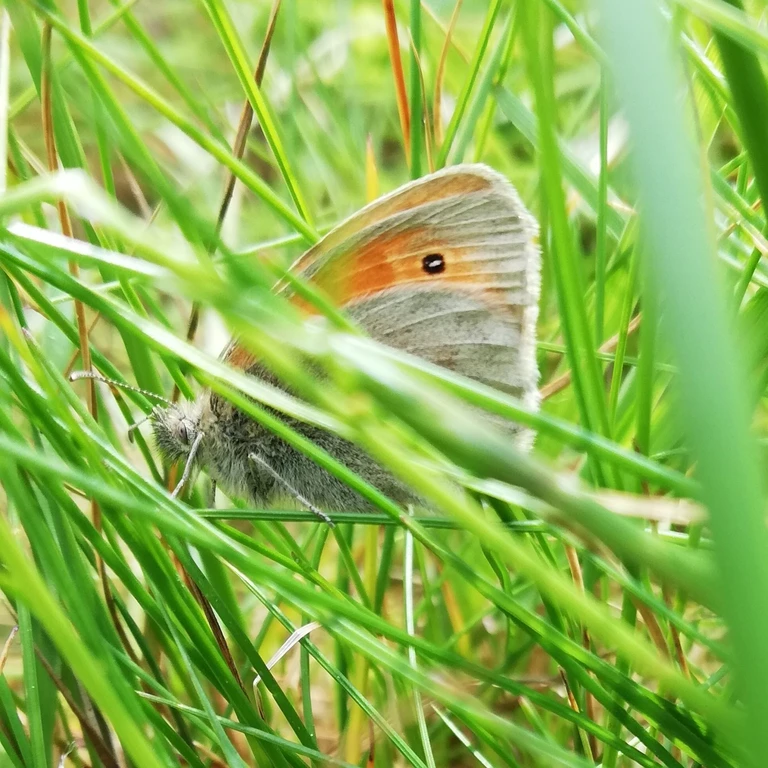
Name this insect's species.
Coenonympha pamphilus
